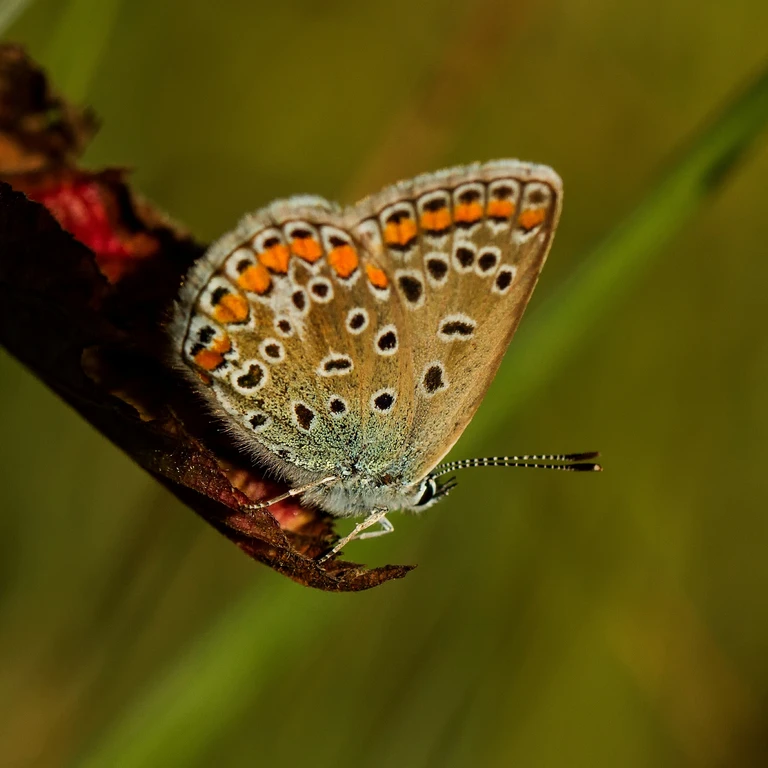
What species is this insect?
Polyommatus icarus
